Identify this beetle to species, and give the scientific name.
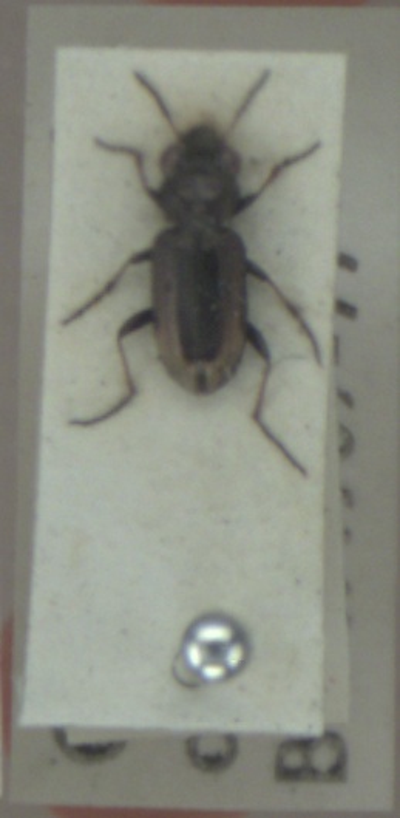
Notiophilus biguttatus
